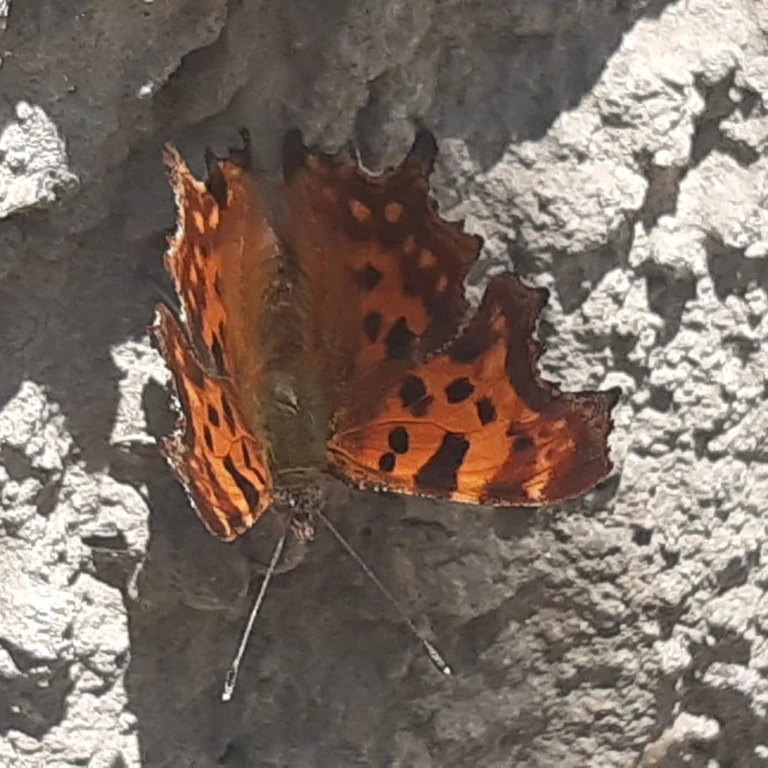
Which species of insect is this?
Polygonia c-album
